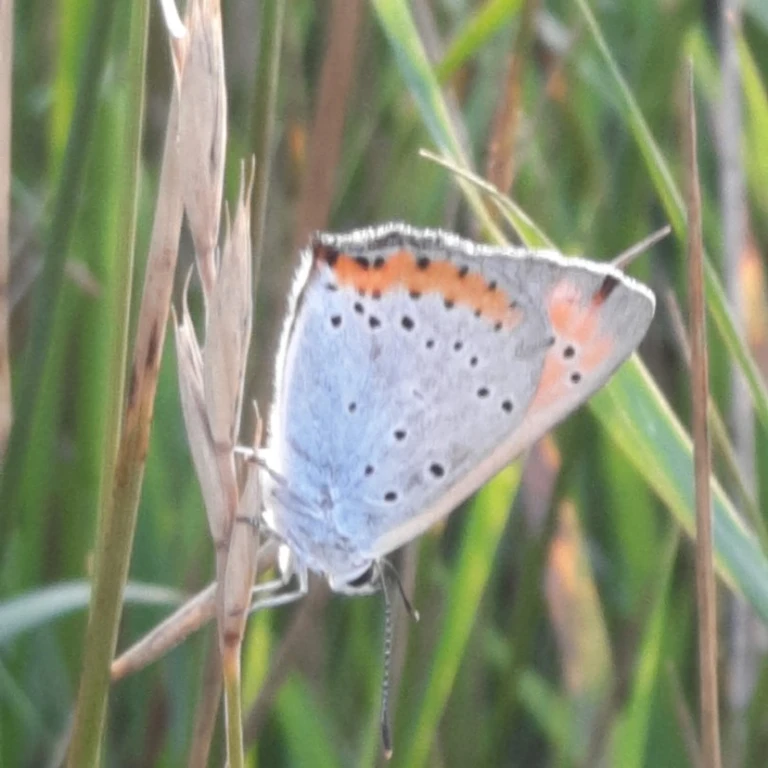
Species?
Lycaena dispar
